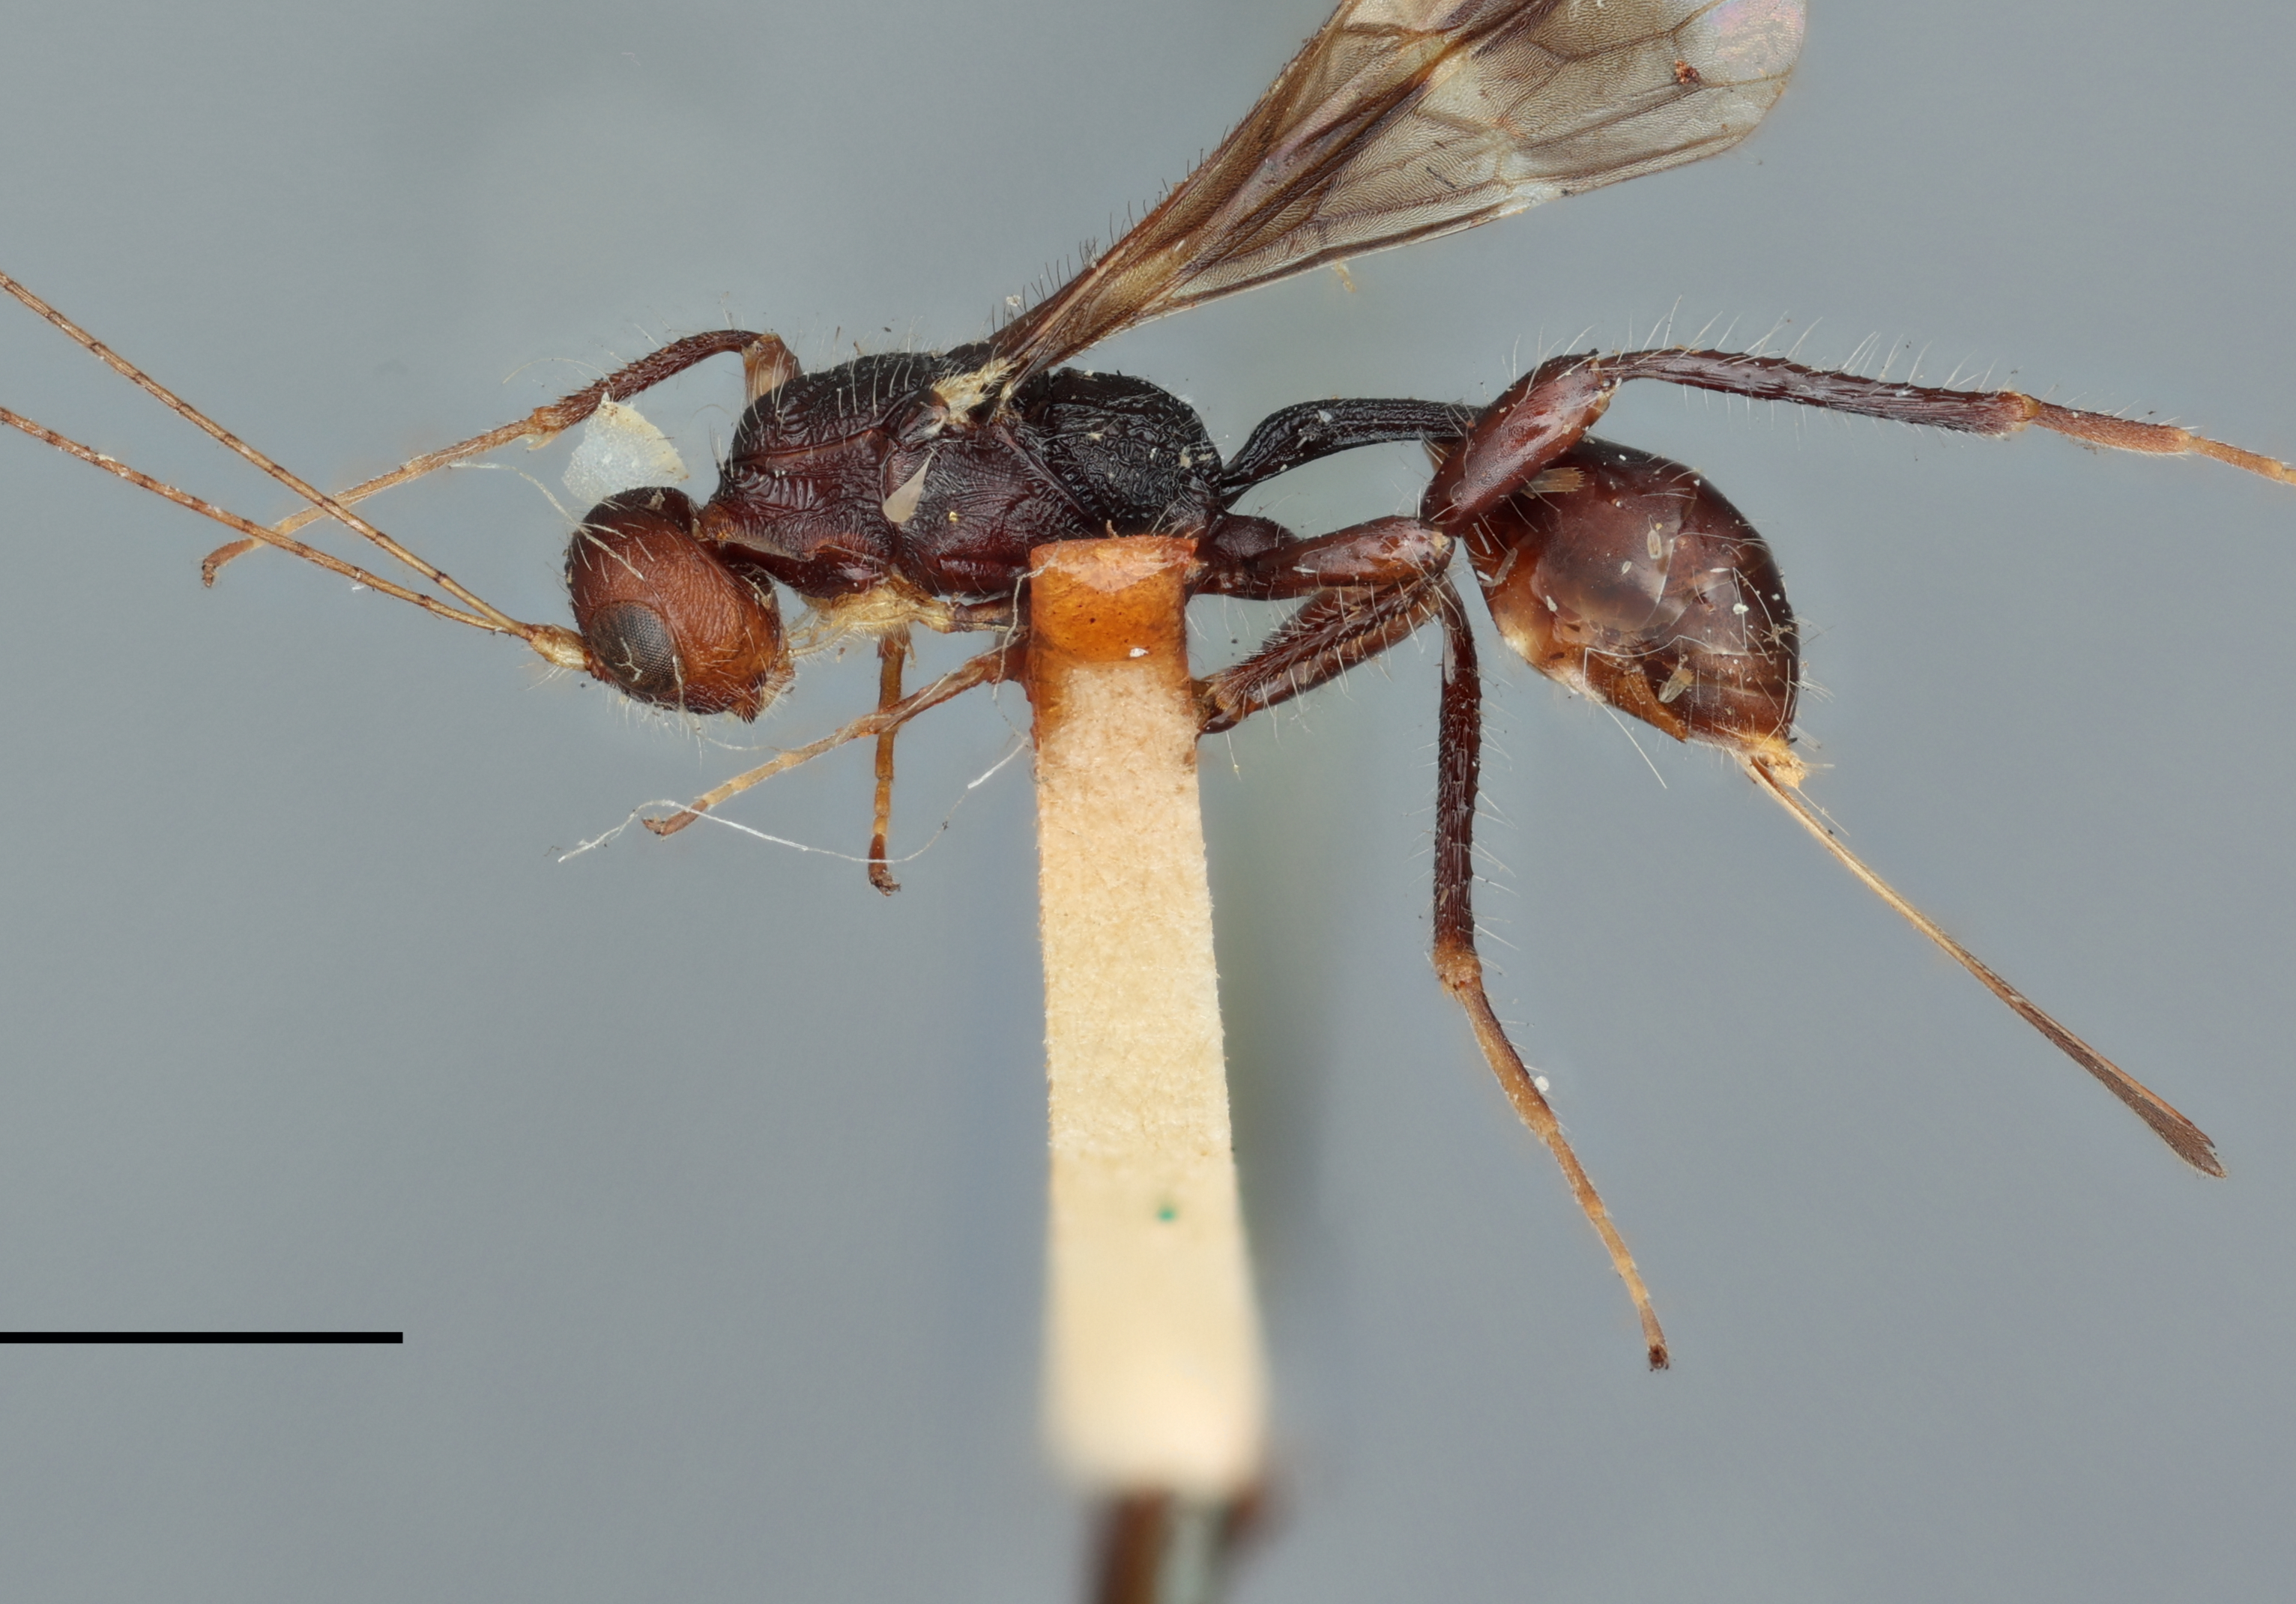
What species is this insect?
Spathius sucro
